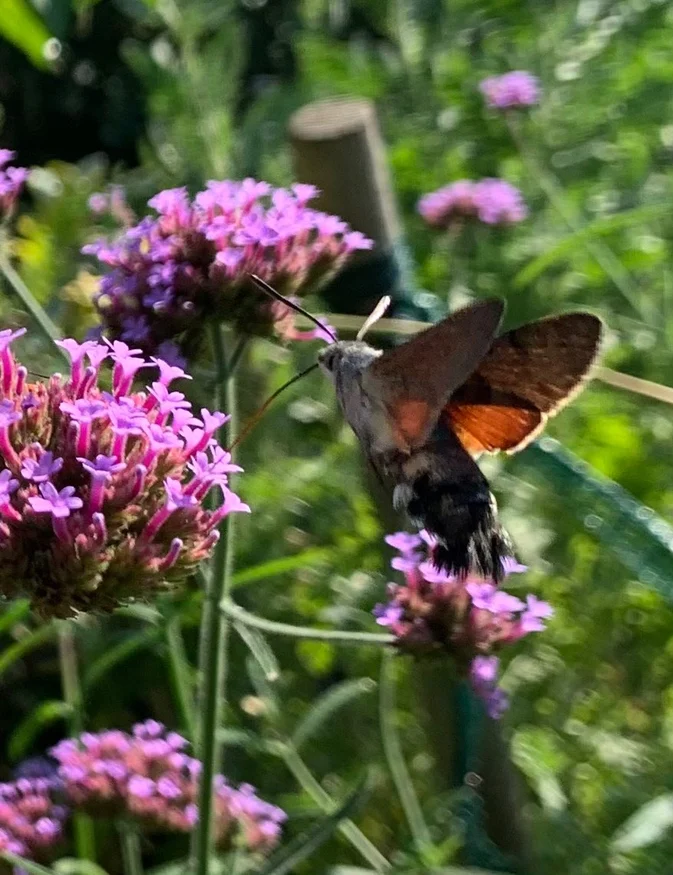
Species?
Macroglossum stellatarum
